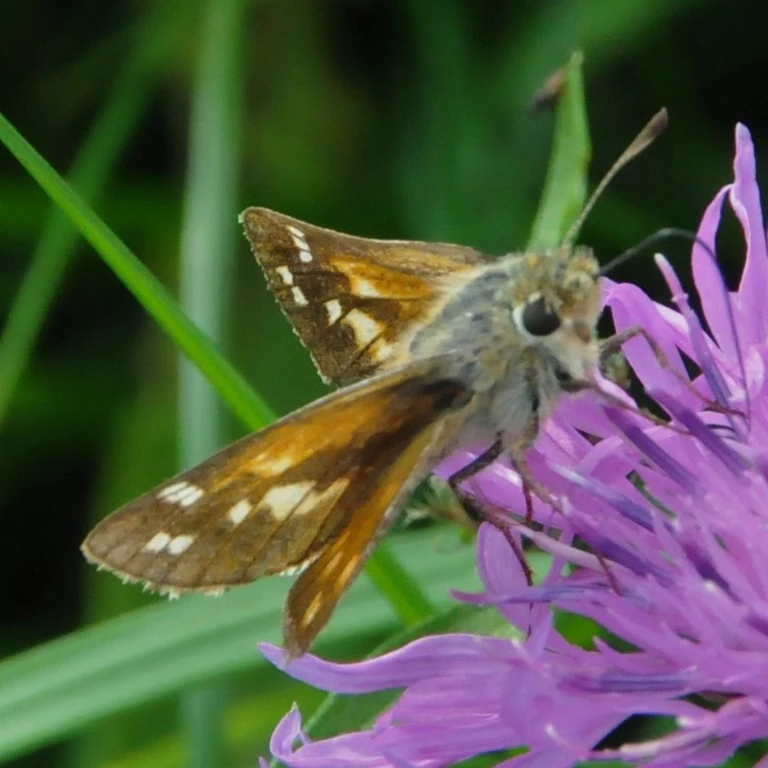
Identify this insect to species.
Hesperia comma
